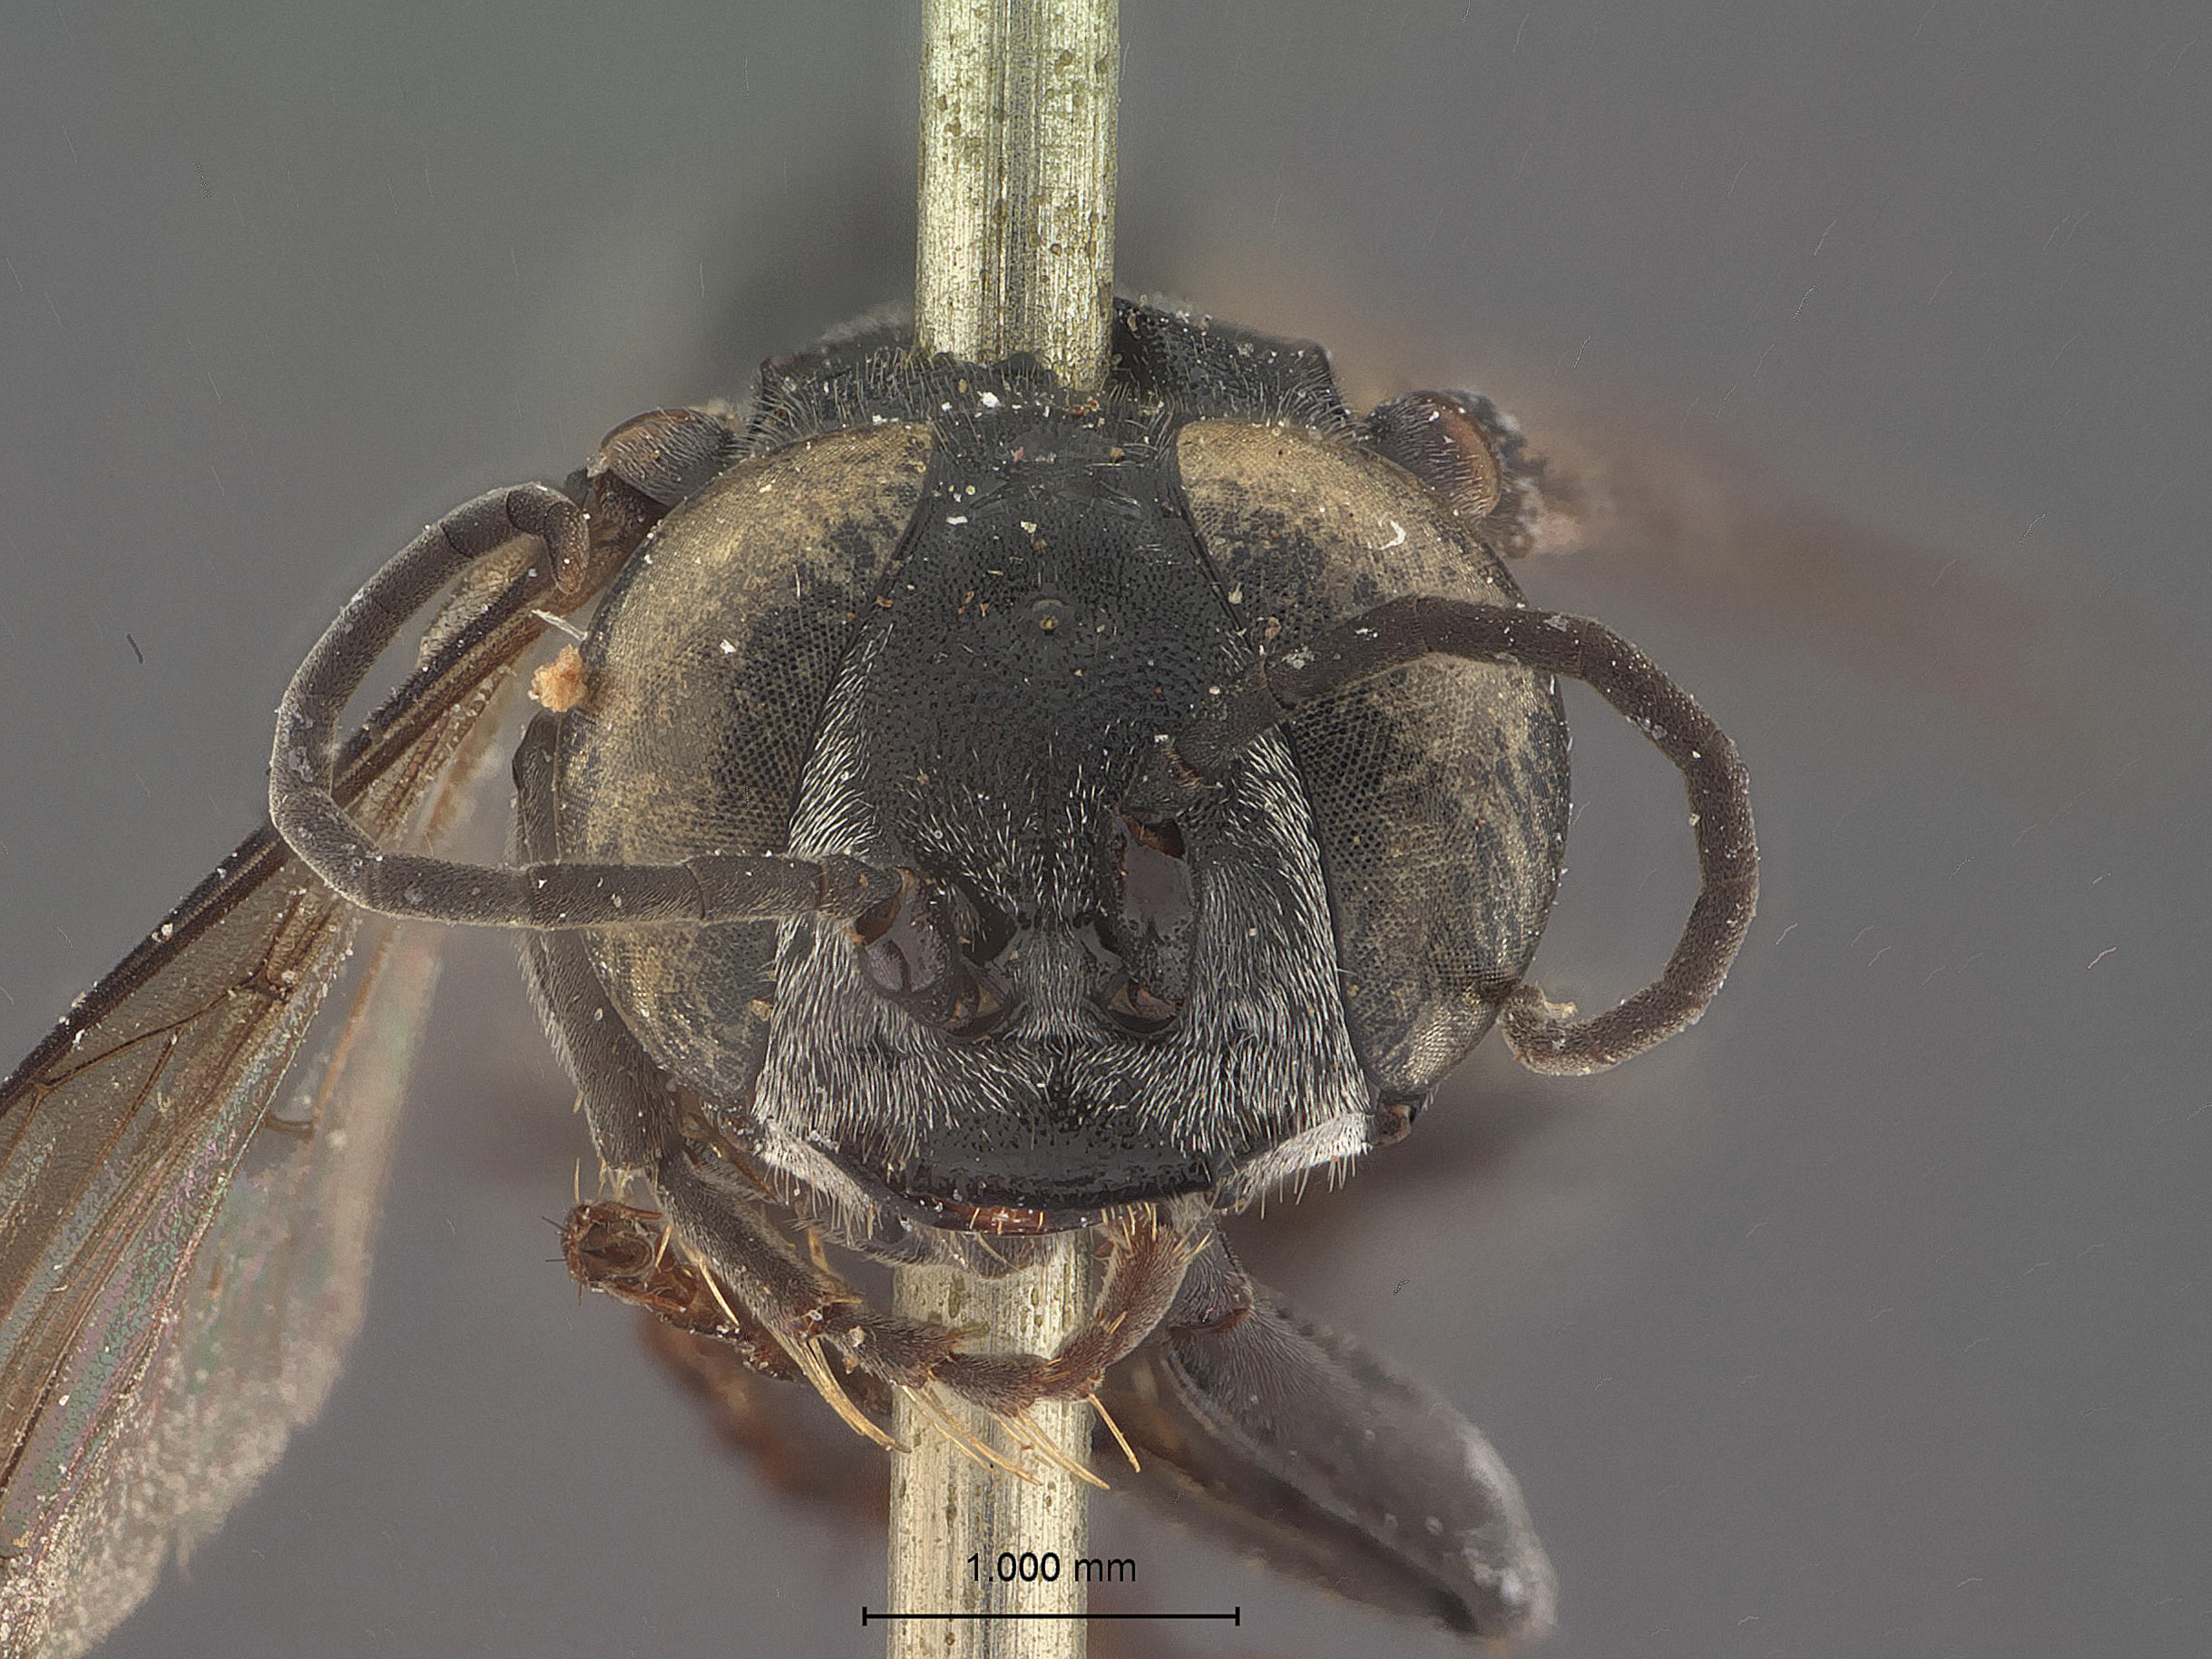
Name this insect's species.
Tachysphex siitanus
